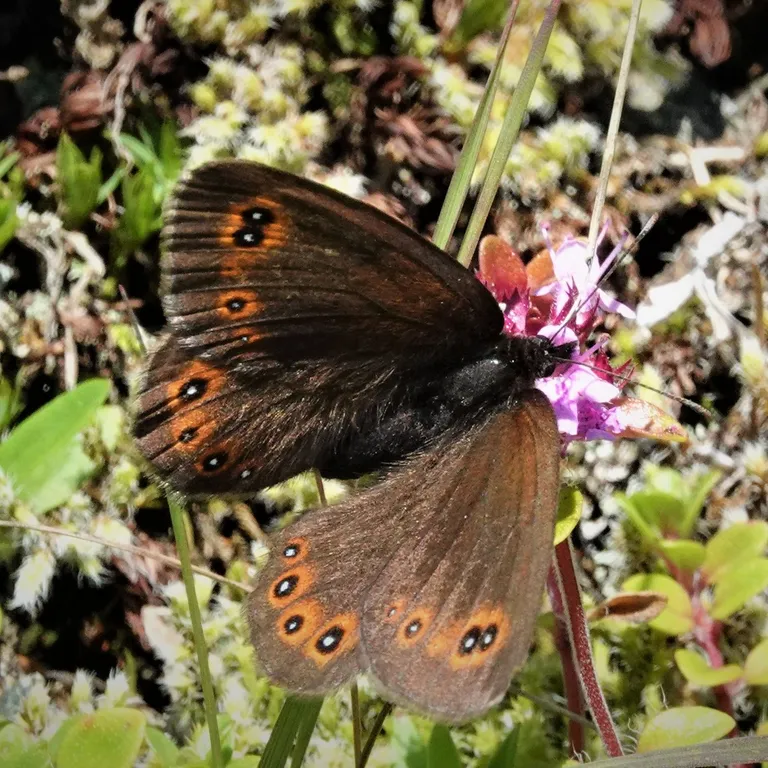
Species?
Erebia medusa
